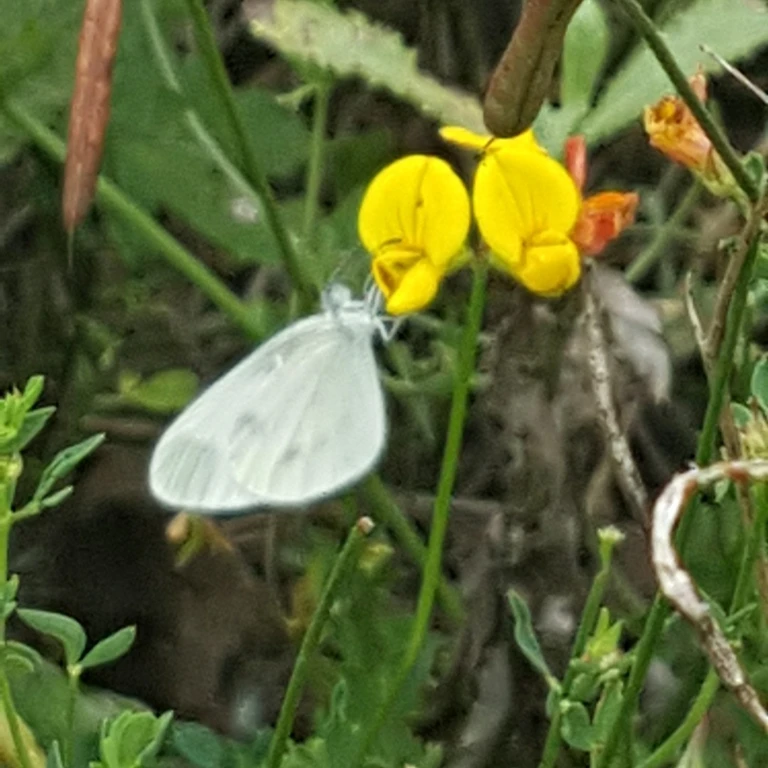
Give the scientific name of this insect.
Leptidea sinapis/juvernica
